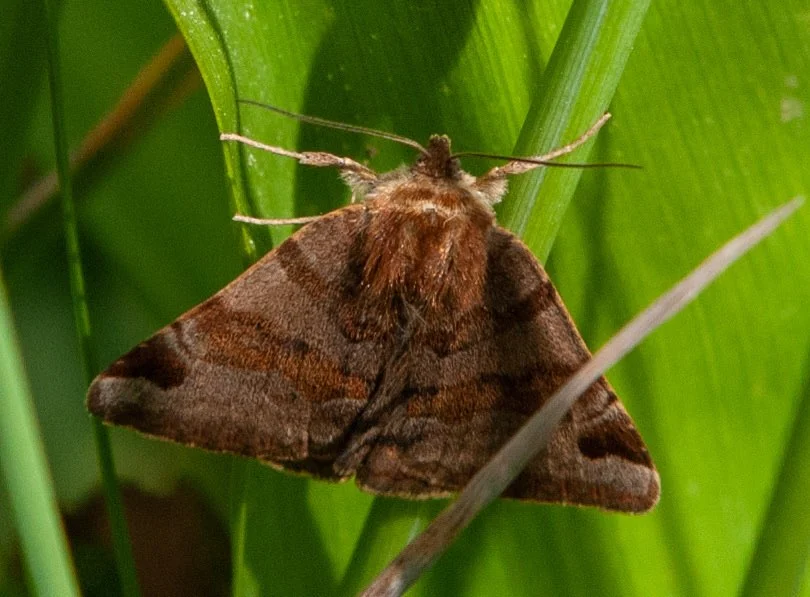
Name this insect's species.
Euclidia glyphica
